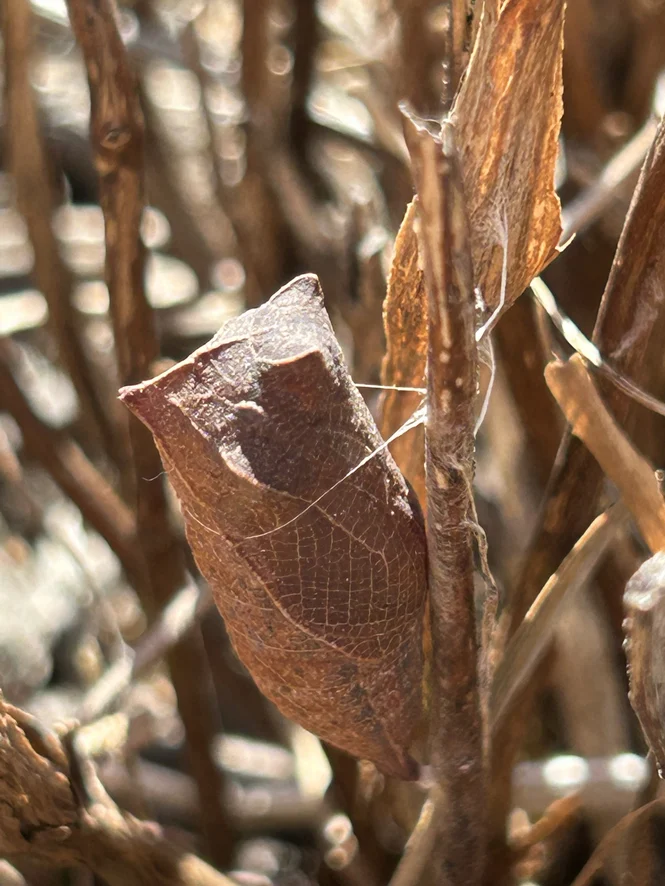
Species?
Iphiclides podalirius
